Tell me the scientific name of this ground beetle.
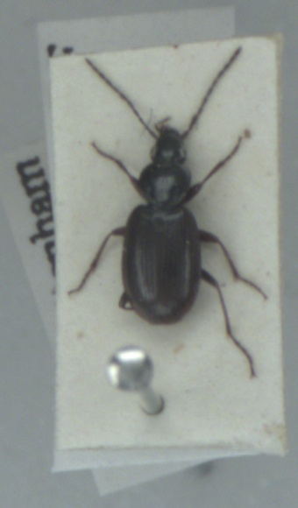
Agonum fuliginosum
